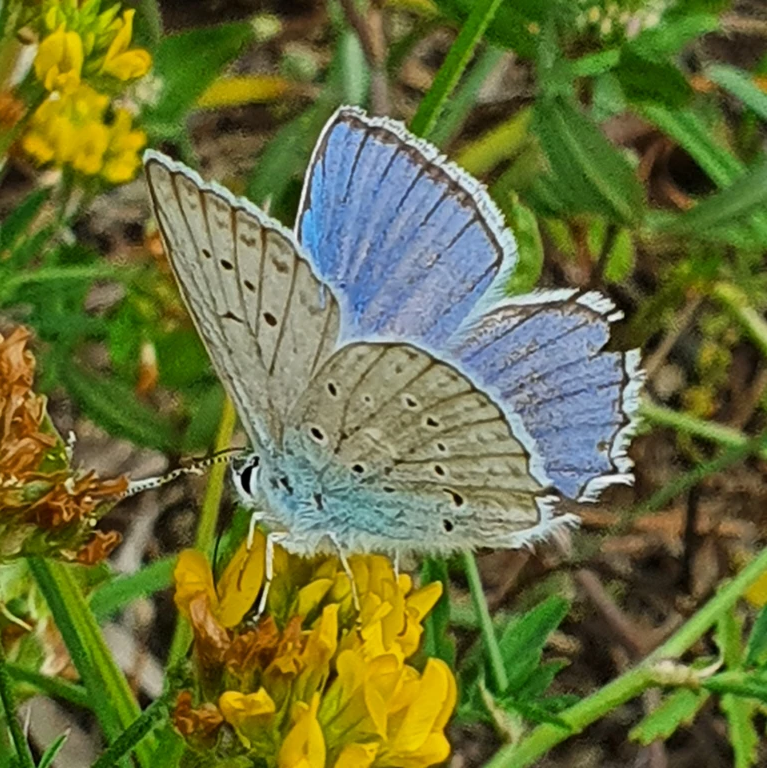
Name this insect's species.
Polyommatus daphnis
